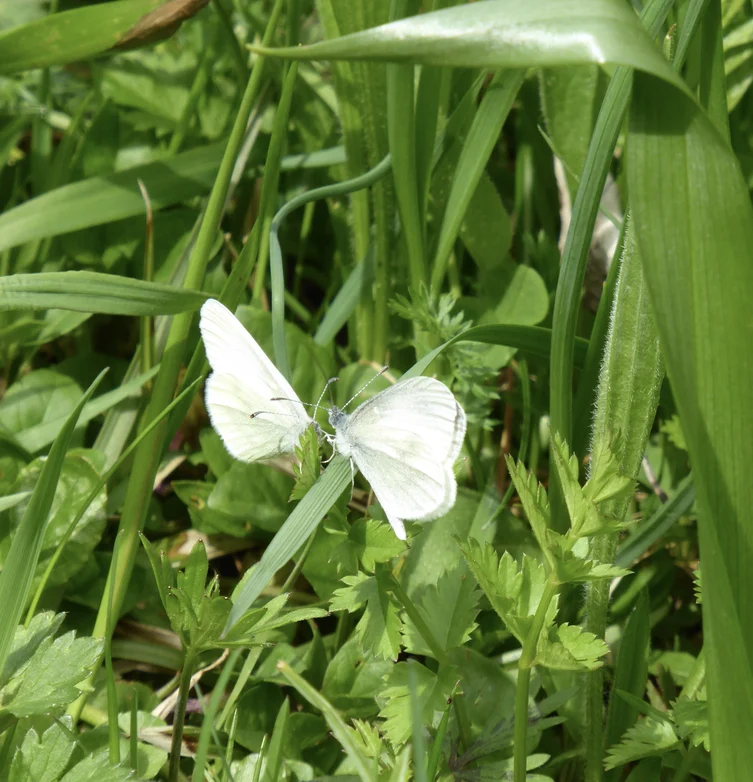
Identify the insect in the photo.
Leptidea sinapis/juvernica
